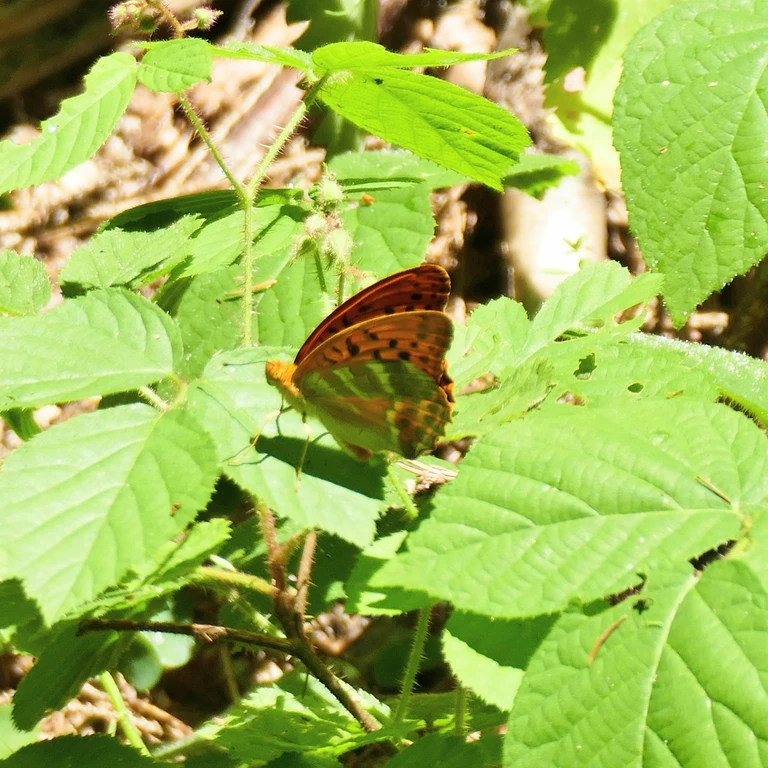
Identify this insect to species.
Argynnis paphia
